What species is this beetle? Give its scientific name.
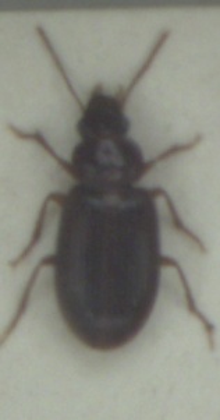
Bradycellus verbasci
